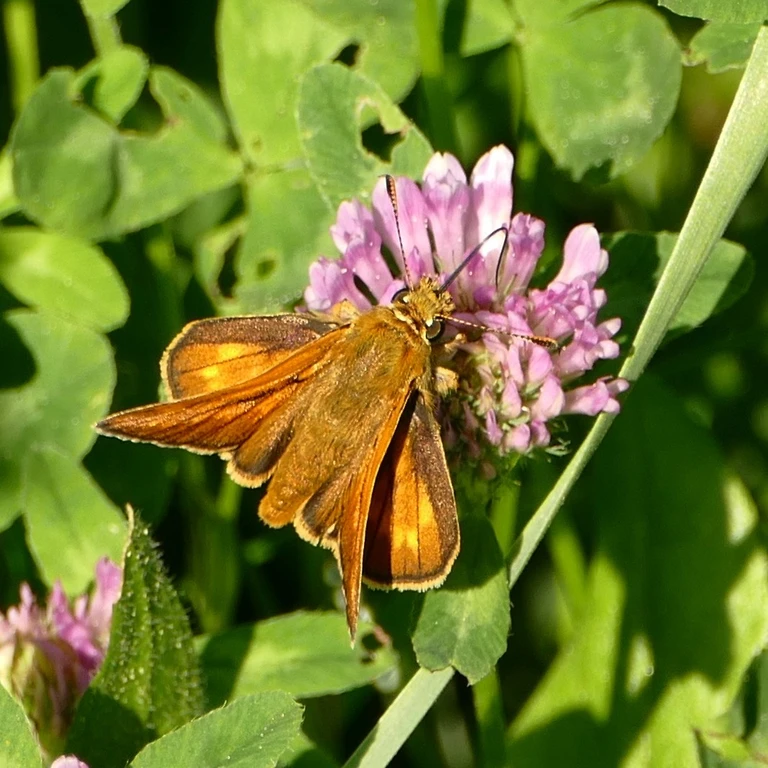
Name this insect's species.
Ochlodes sylvanus (also Ochlodes venata)
